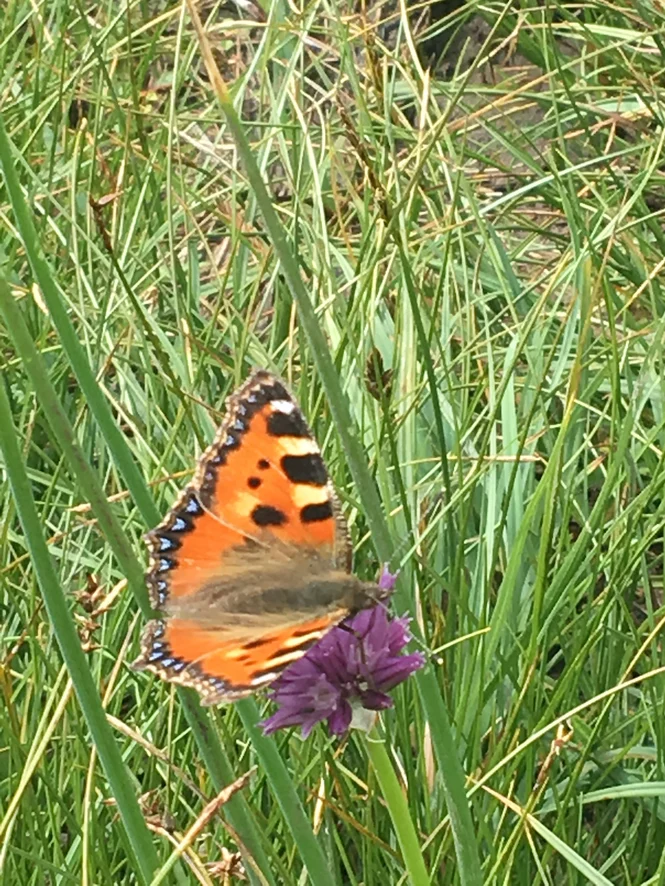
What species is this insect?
Aglais urticae
